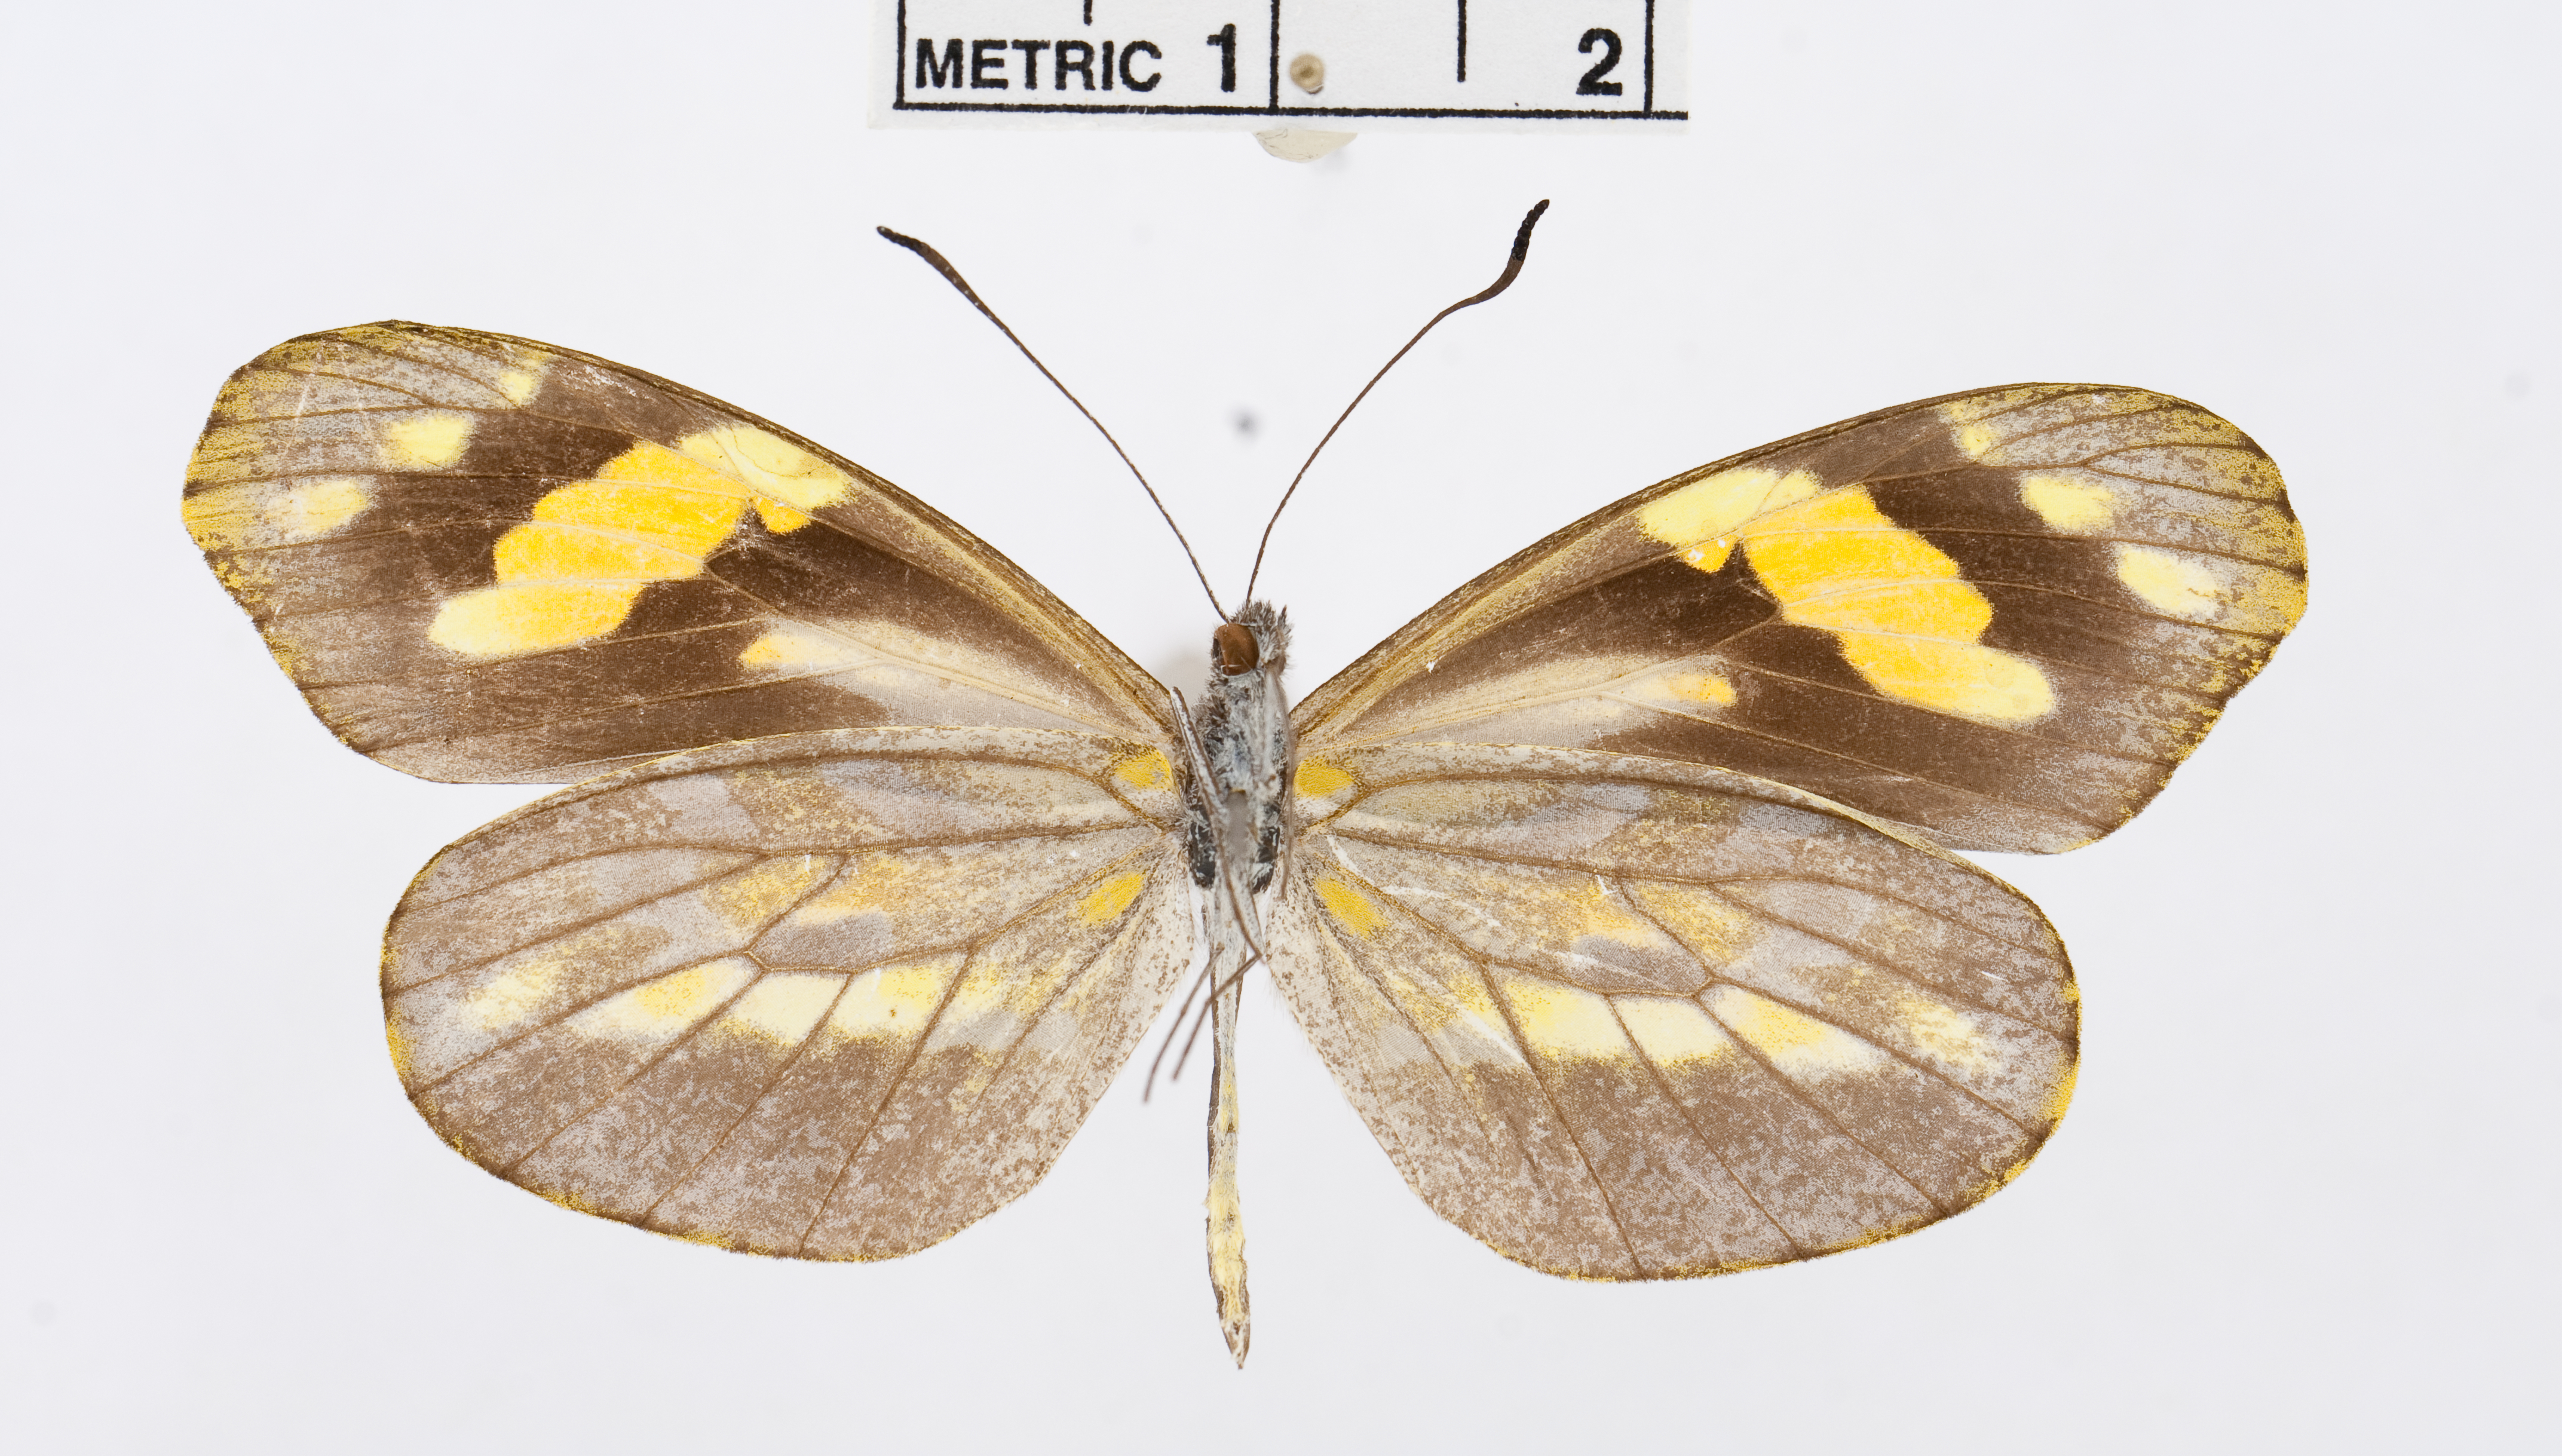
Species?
Dismorphia medorilla
